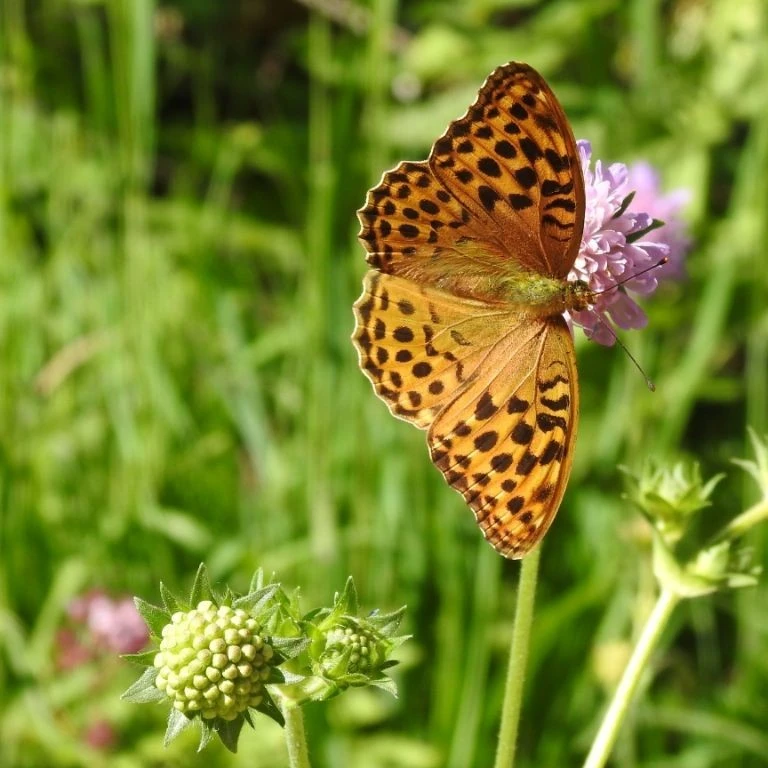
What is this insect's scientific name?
Argynnis paphia
